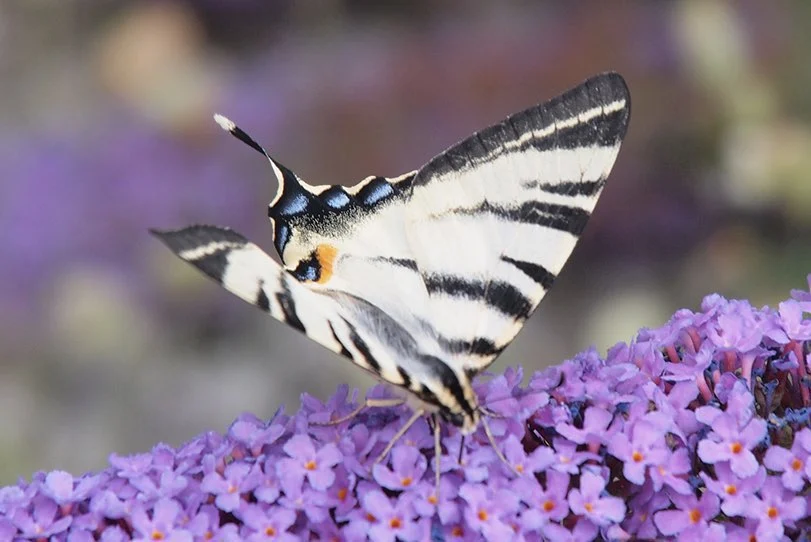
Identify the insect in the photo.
Iphiclides podalirius
